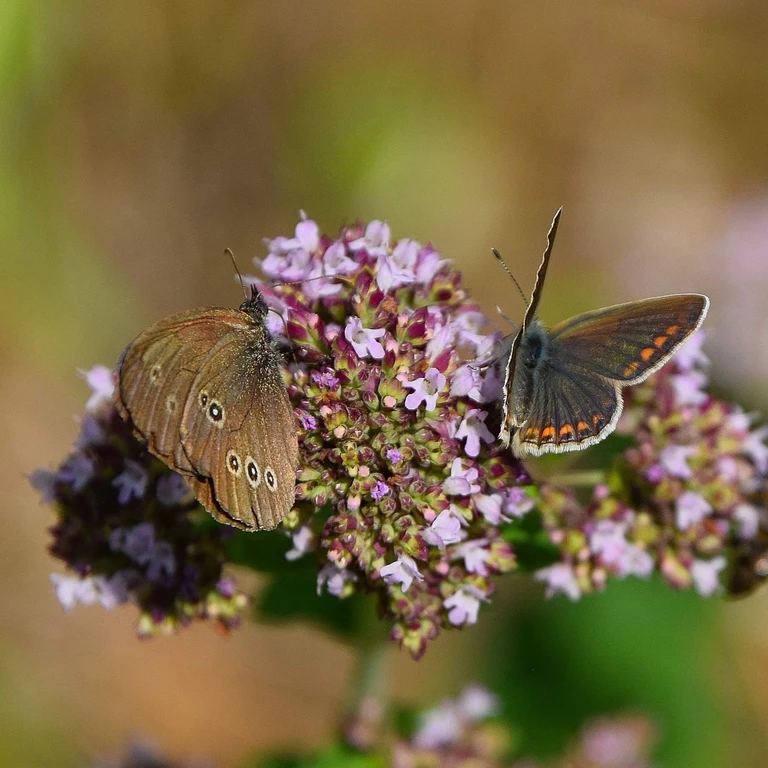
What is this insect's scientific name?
Aphantopus hyperantus
